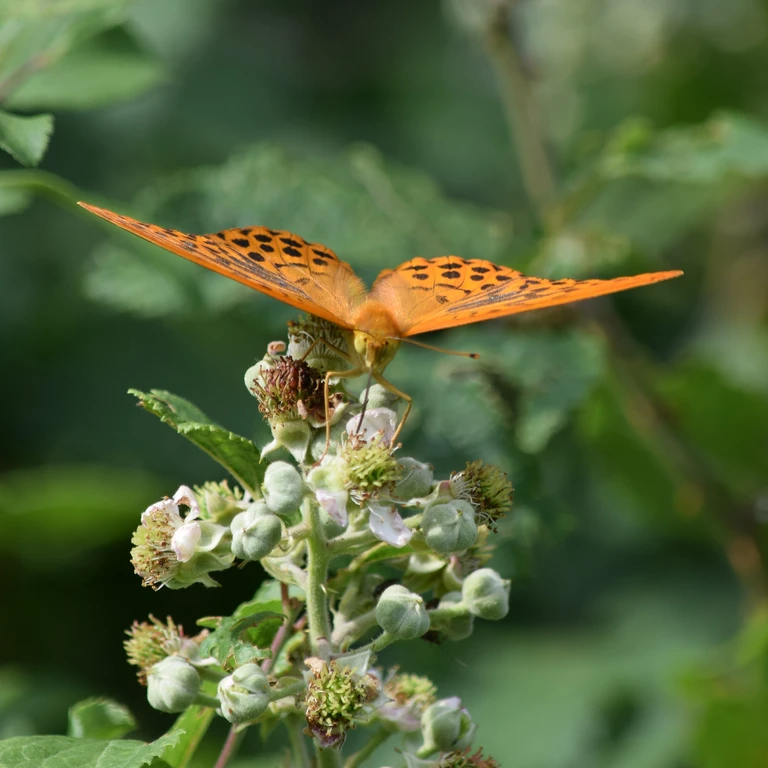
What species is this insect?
Argynnis paphia
